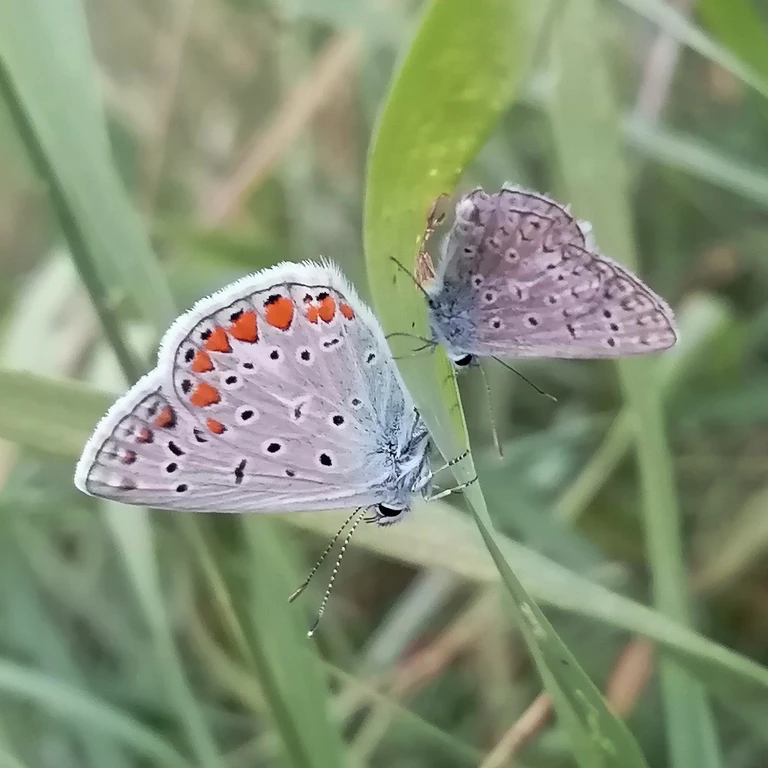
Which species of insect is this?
Polyommatus icarus
